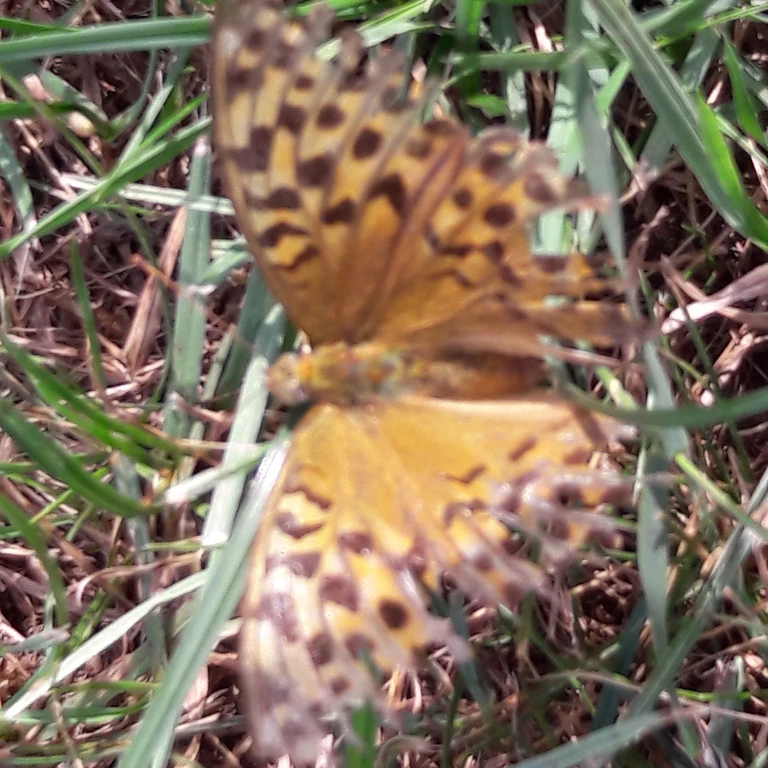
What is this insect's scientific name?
Argynnis paphia
